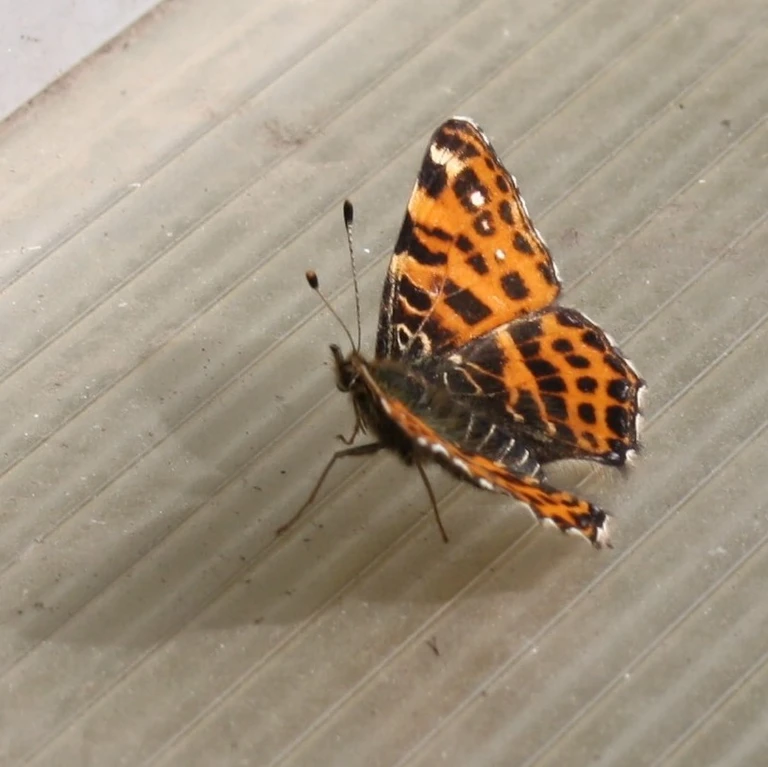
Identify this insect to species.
Araschnia levana
